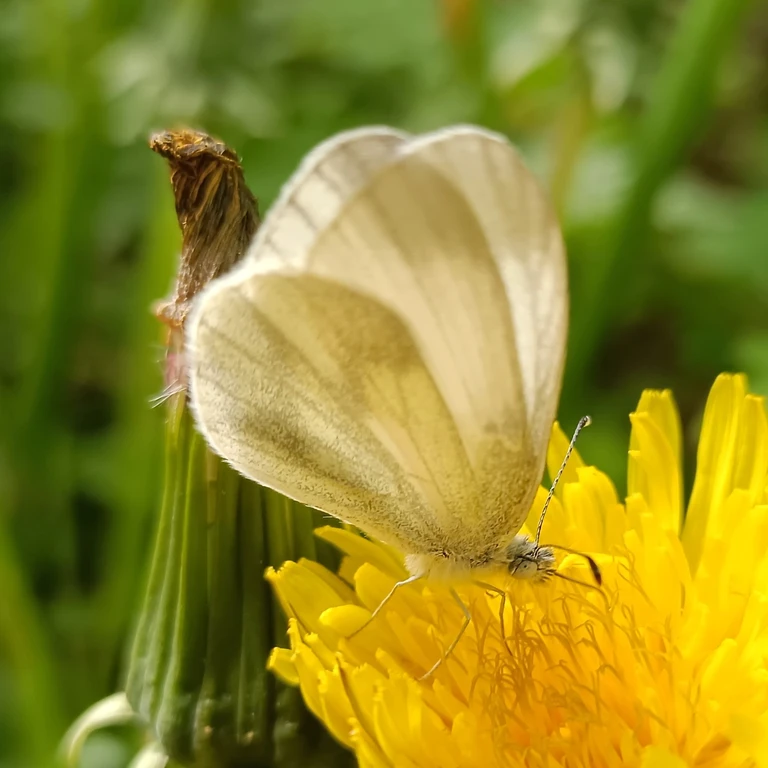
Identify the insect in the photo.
Leptidea sinapis/juvernica
